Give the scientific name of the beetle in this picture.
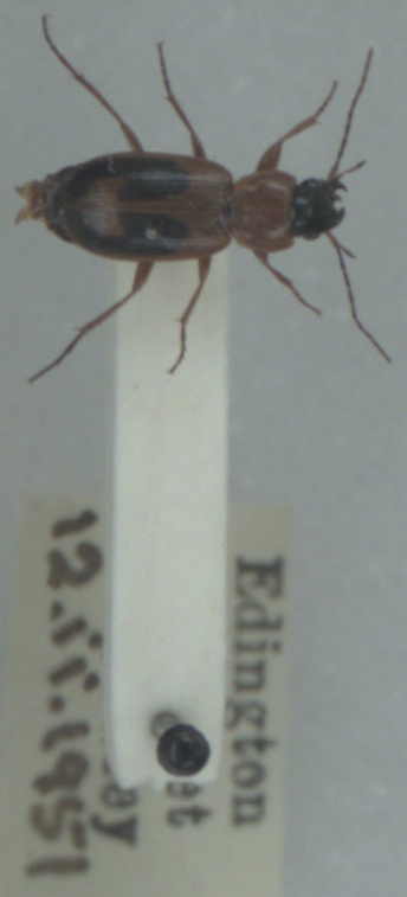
Badister bullatus
